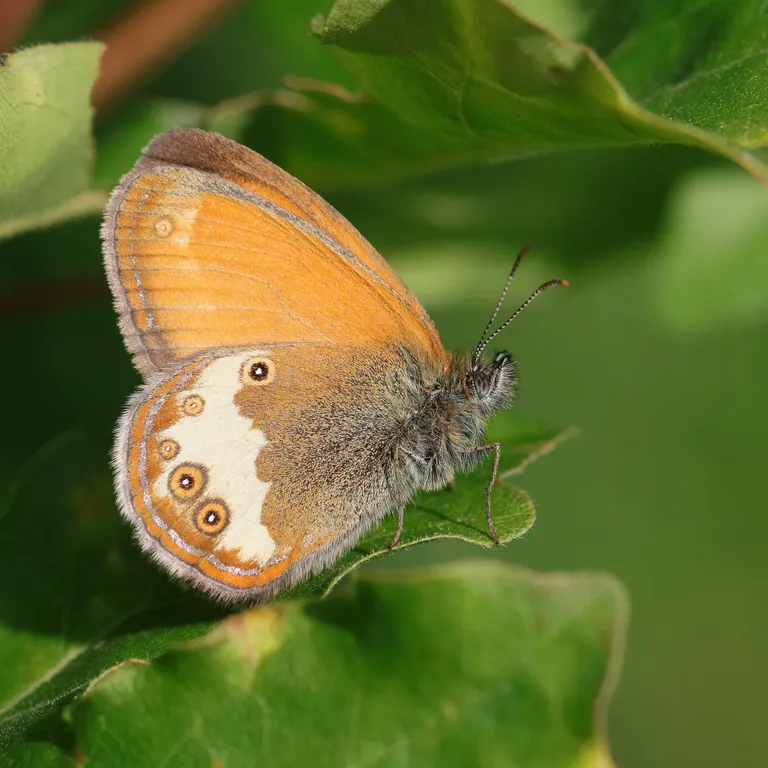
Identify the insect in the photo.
Coenonympha arcania
